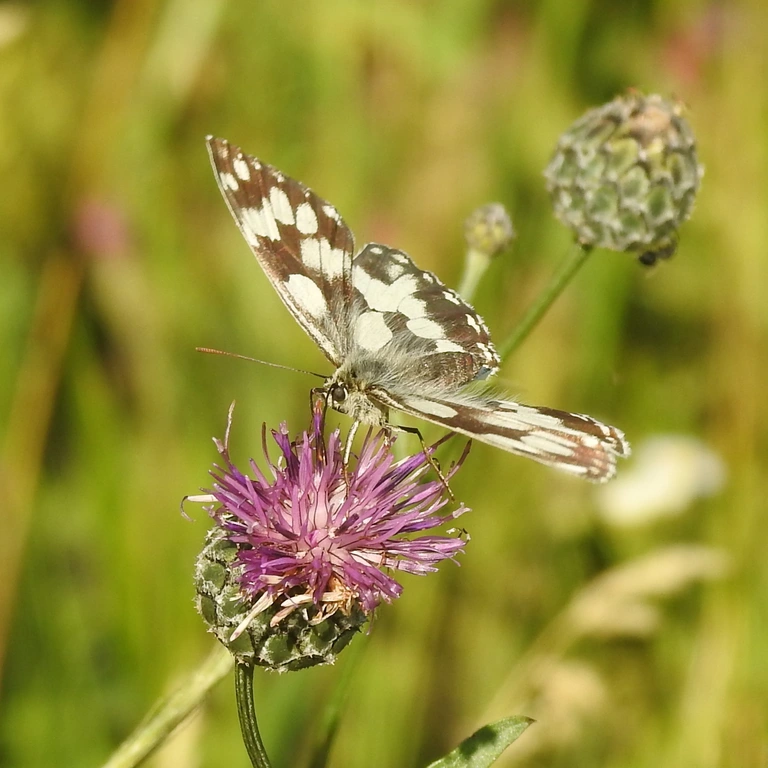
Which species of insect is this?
Melanargia galathea
